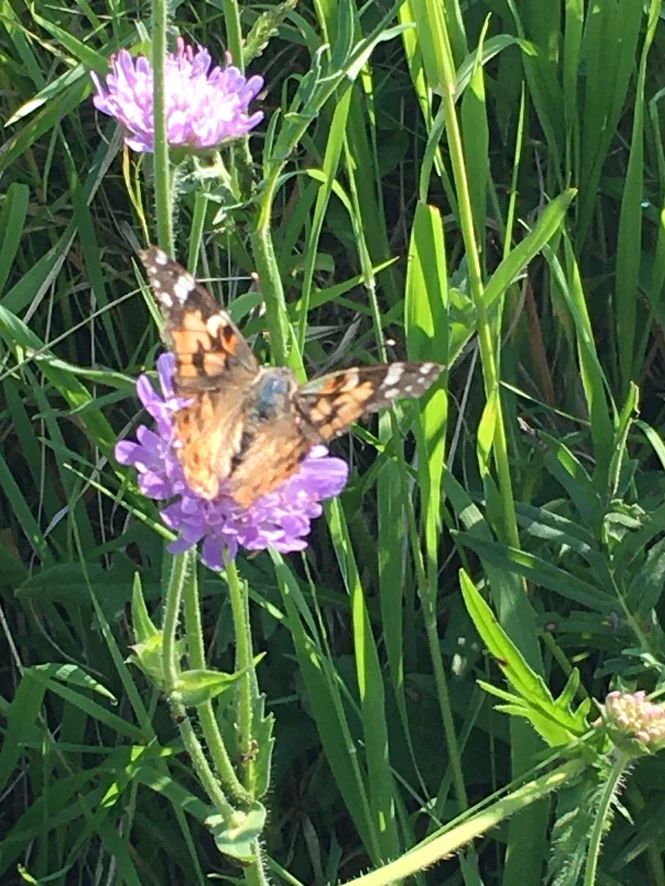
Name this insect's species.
Vanessa cardui
